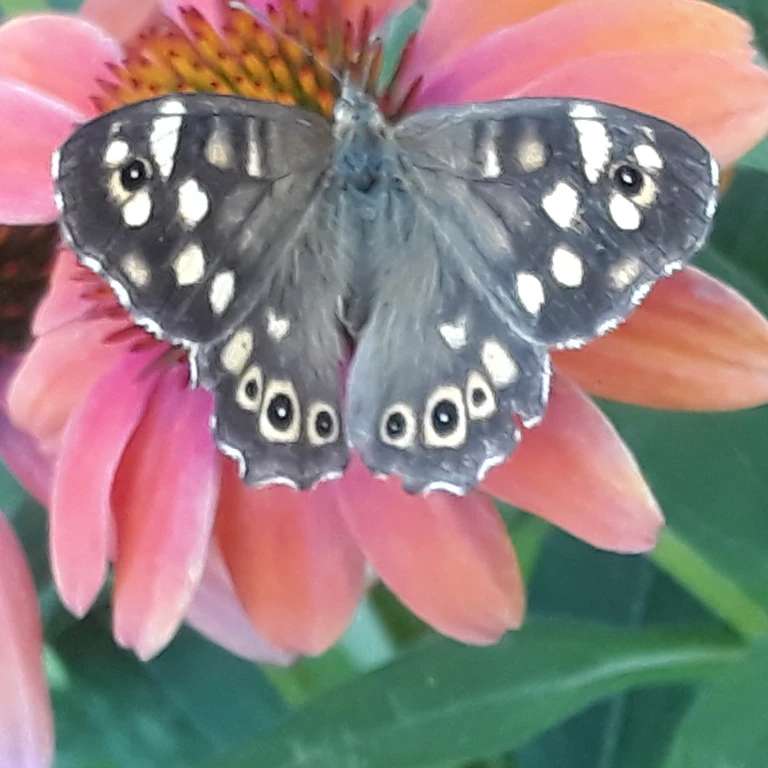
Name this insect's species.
Pararge aegeria
